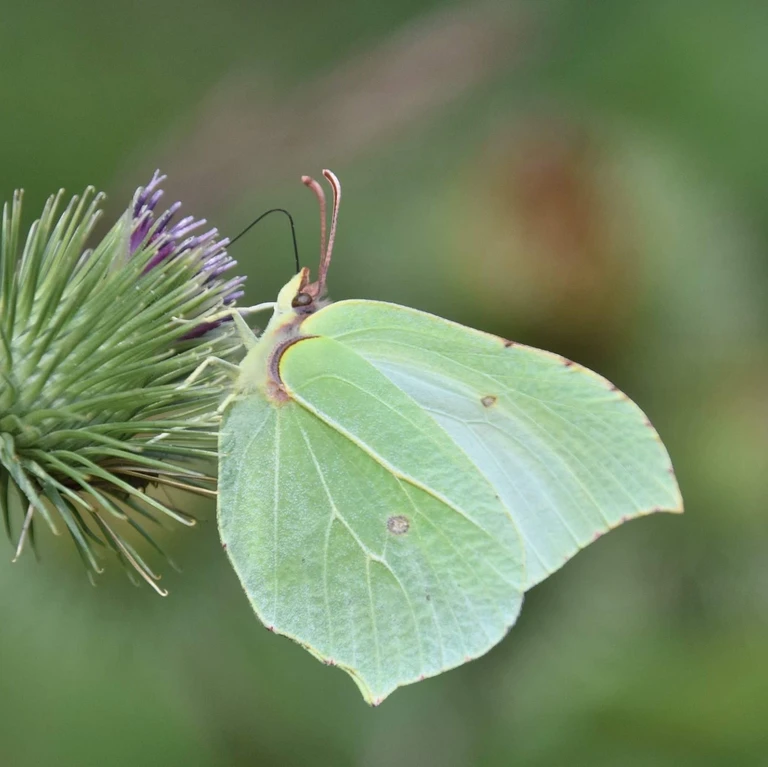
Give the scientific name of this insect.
Gonepteryx rhamni
